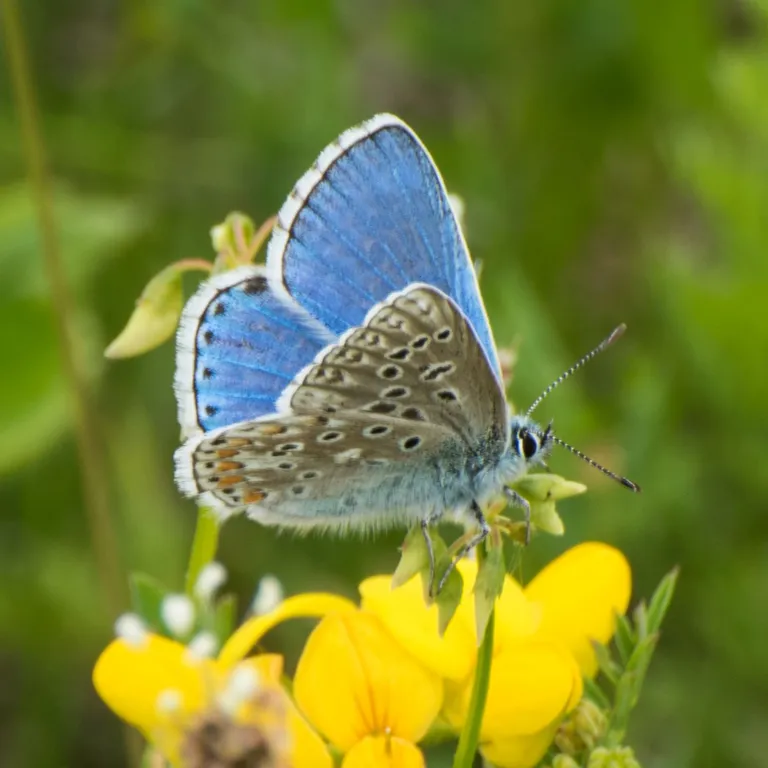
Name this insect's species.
Lysandra bellargus
